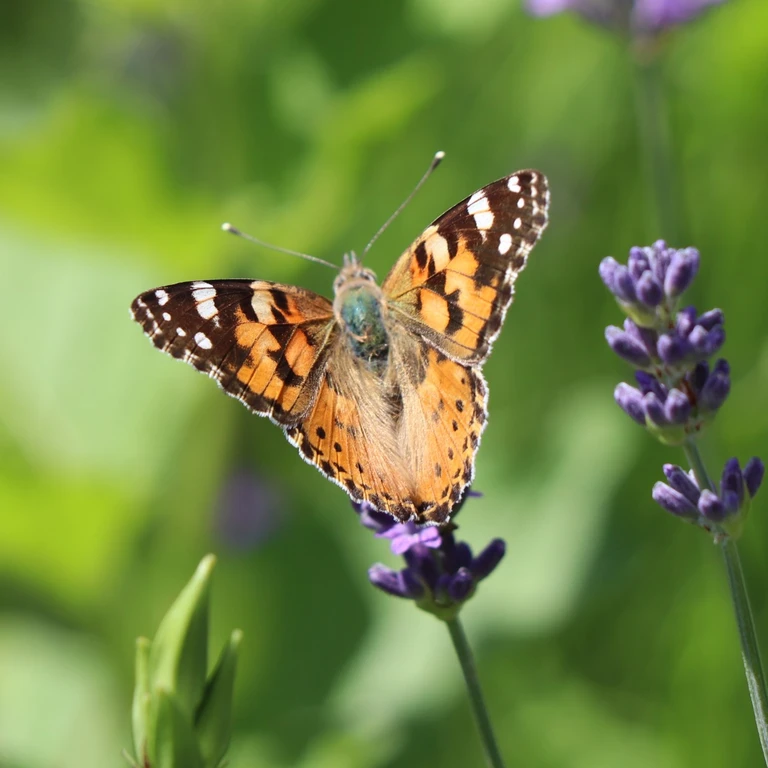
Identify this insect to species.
Vanessa cardui
